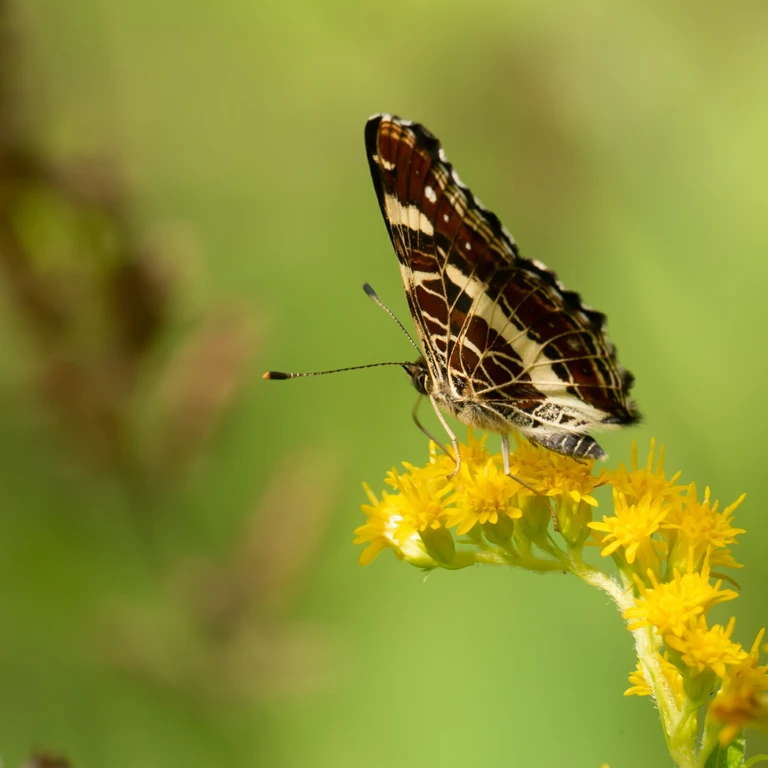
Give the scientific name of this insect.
Araschnia levana
